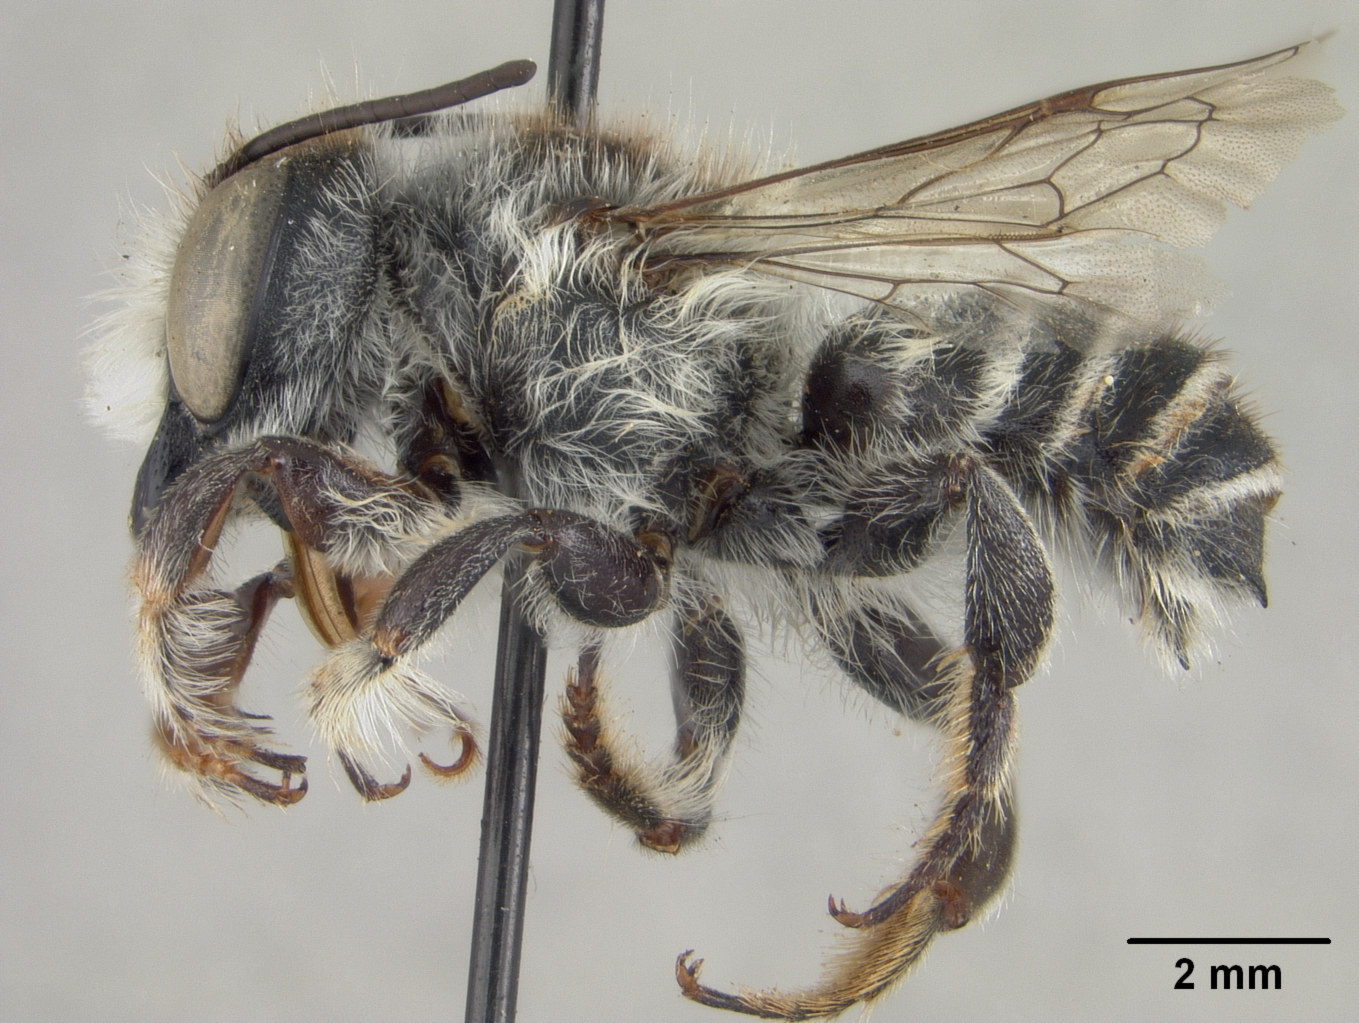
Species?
Megachile alata
